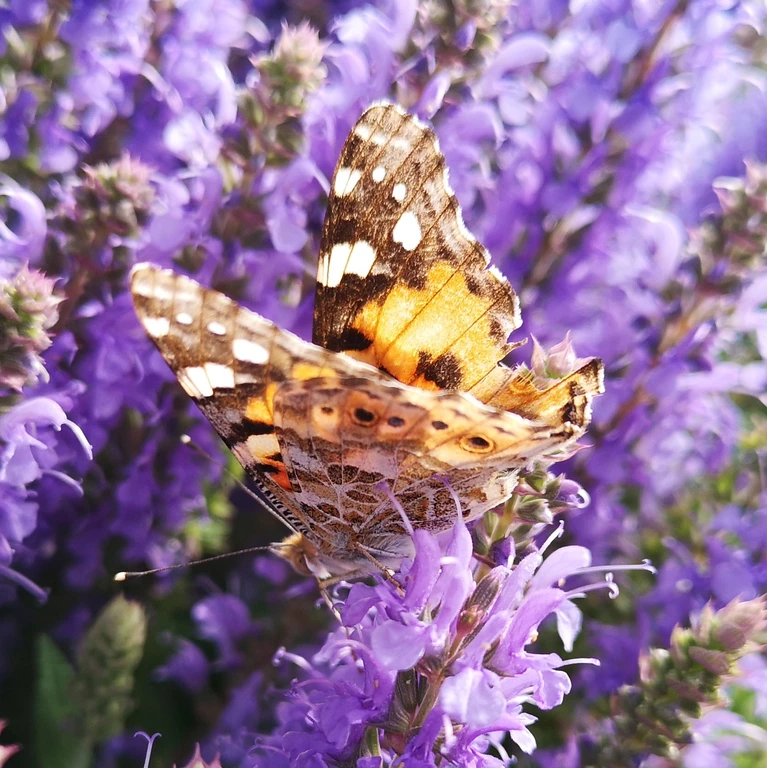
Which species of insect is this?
Vanessa cardui
